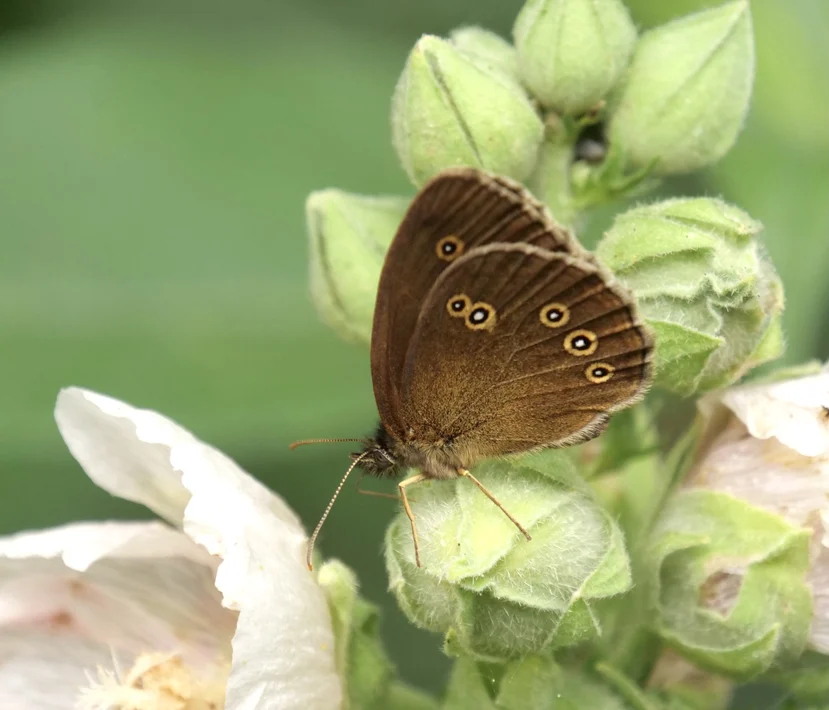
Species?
Aphantopus hyperantus
